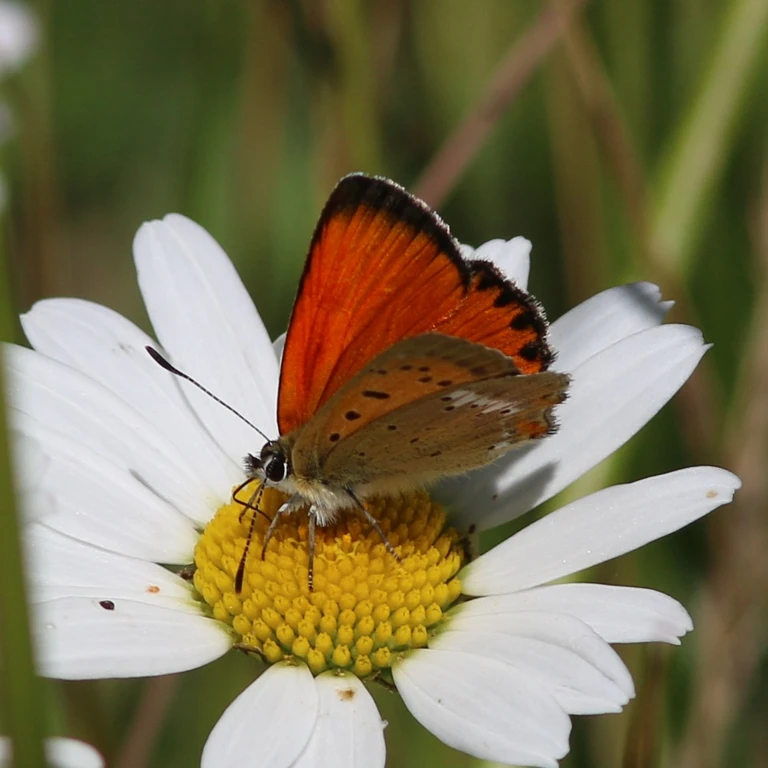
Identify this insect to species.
Lycaena virgaureae
